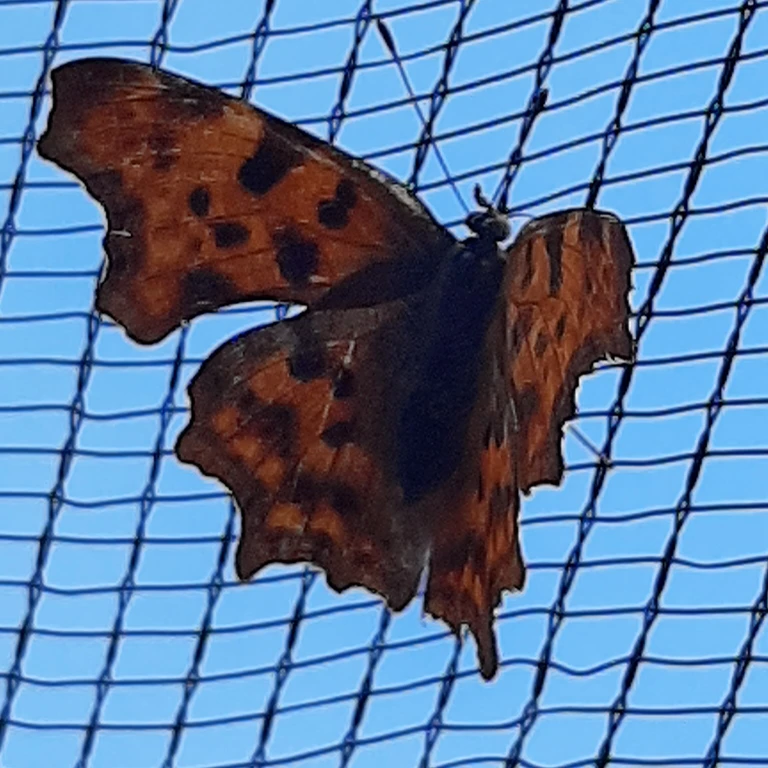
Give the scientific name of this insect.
Polygonia c-album
